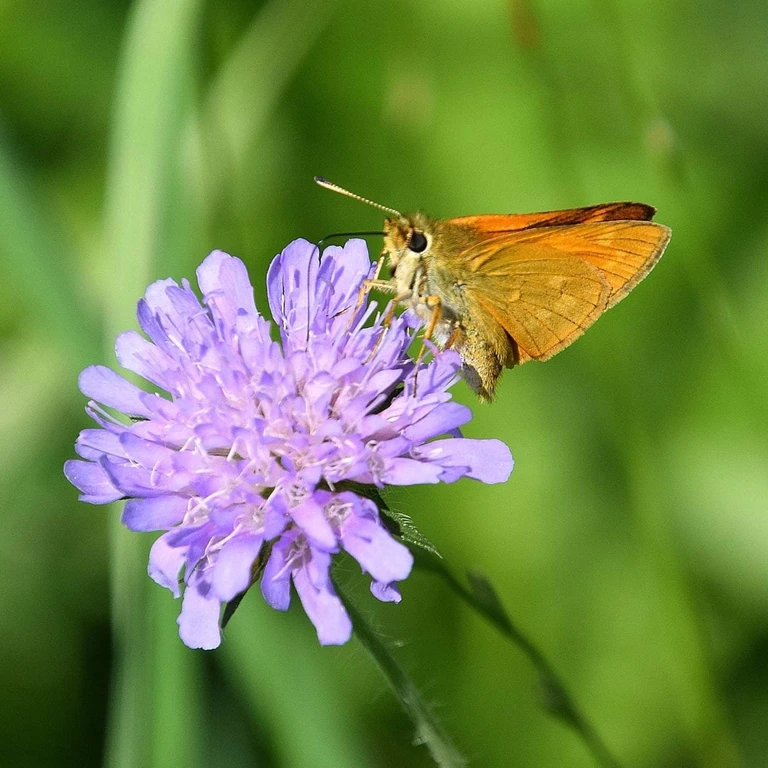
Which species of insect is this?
Ochlodes sylvanus (also Ochlodes venata)
